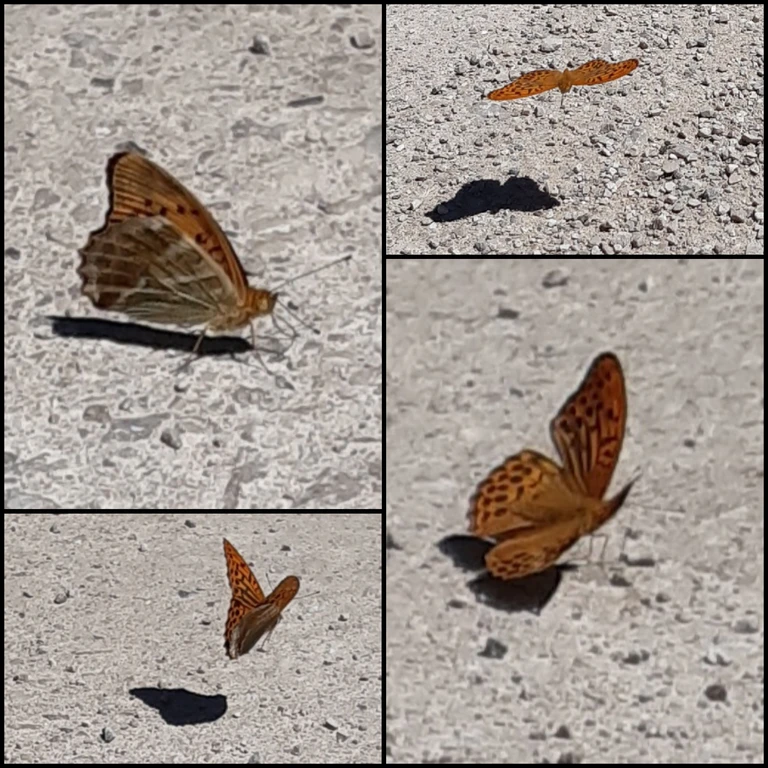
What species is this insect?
Argynnis paphia
